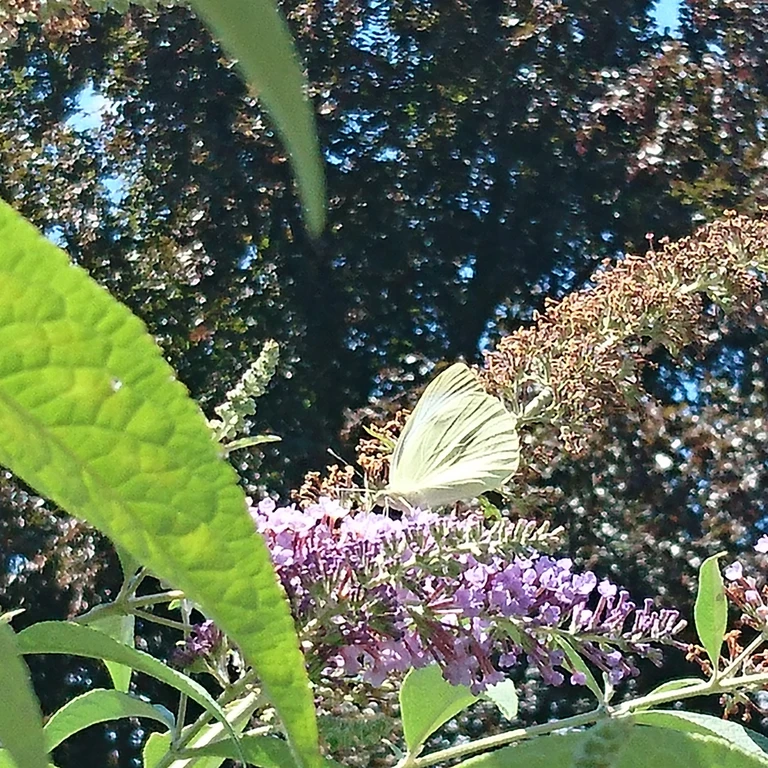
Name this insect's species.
Pieris brassicae
